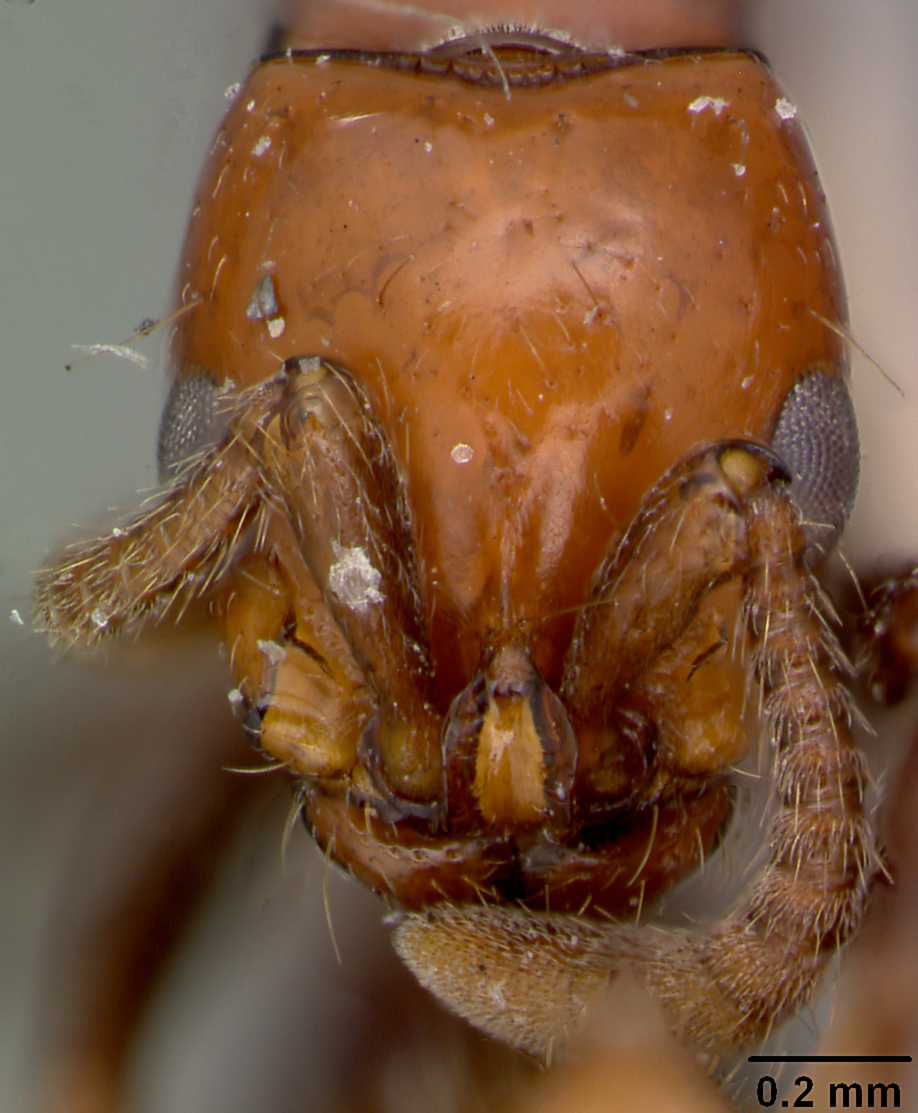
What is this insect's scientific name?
Phyracaces krombeini
